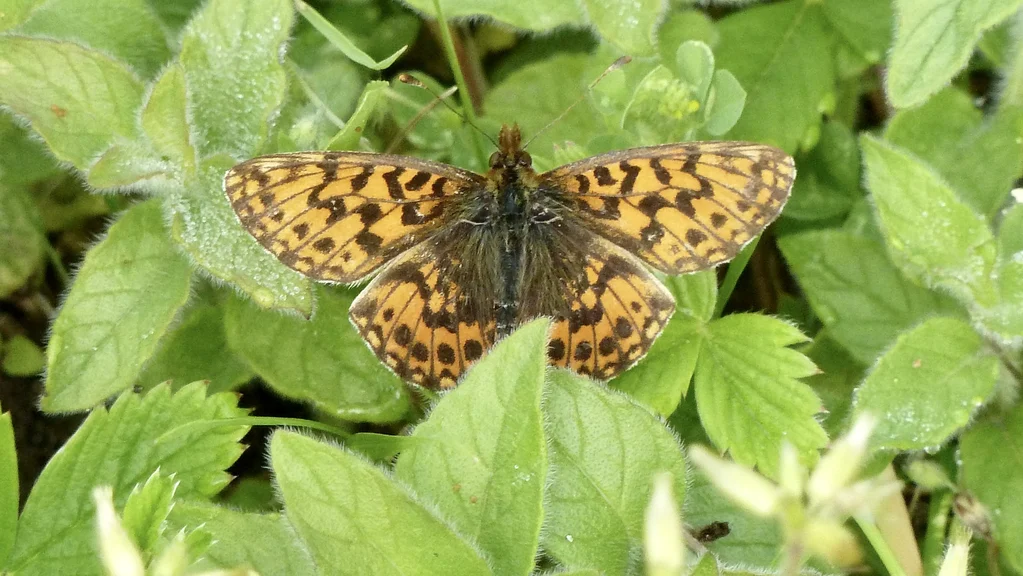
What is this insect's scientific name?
Boloria dia
